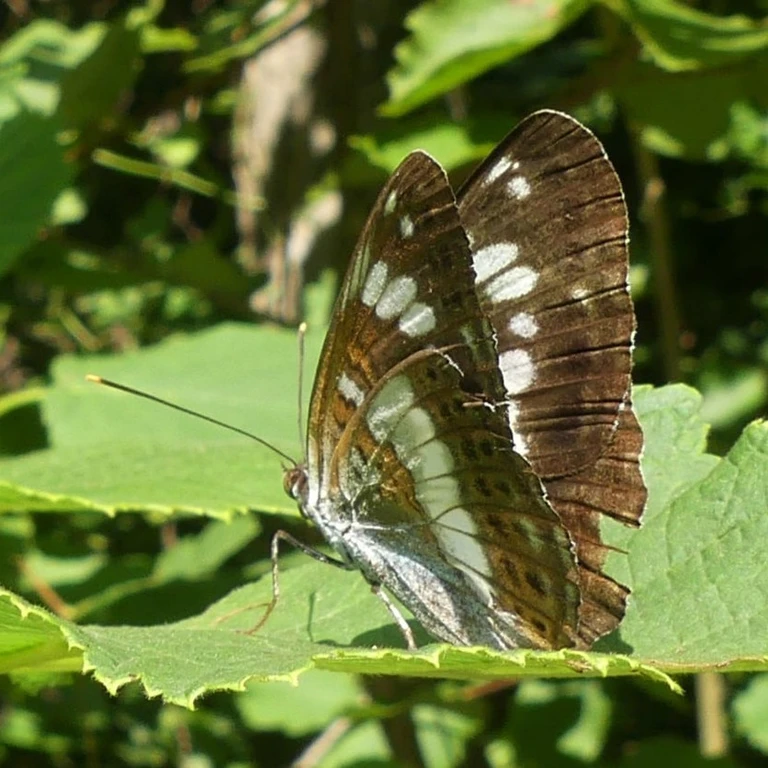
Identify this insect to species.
Limenitis camilla (also Ladoga camilla)
